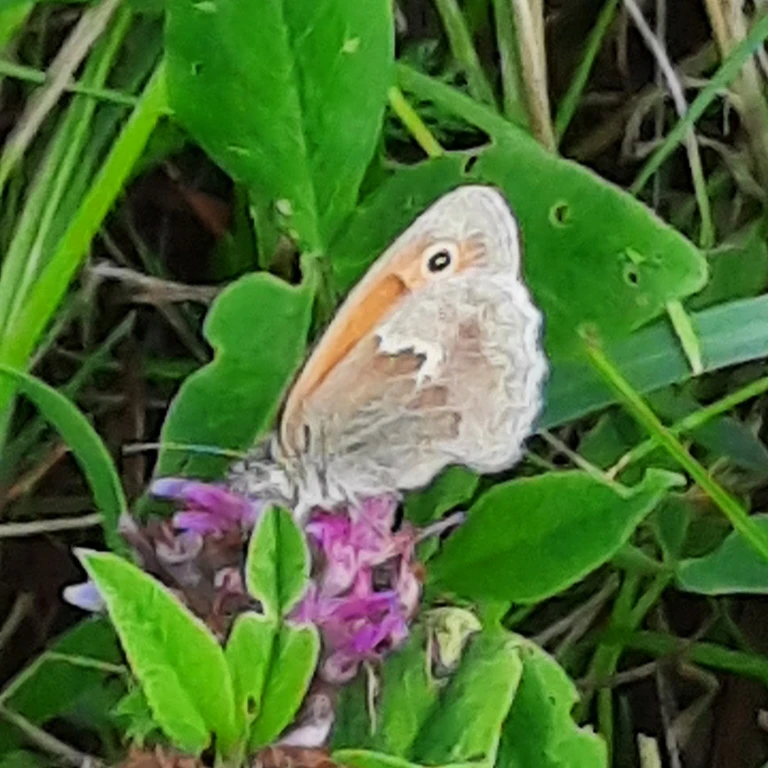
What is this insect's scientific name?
Coenonympha pamphilus
